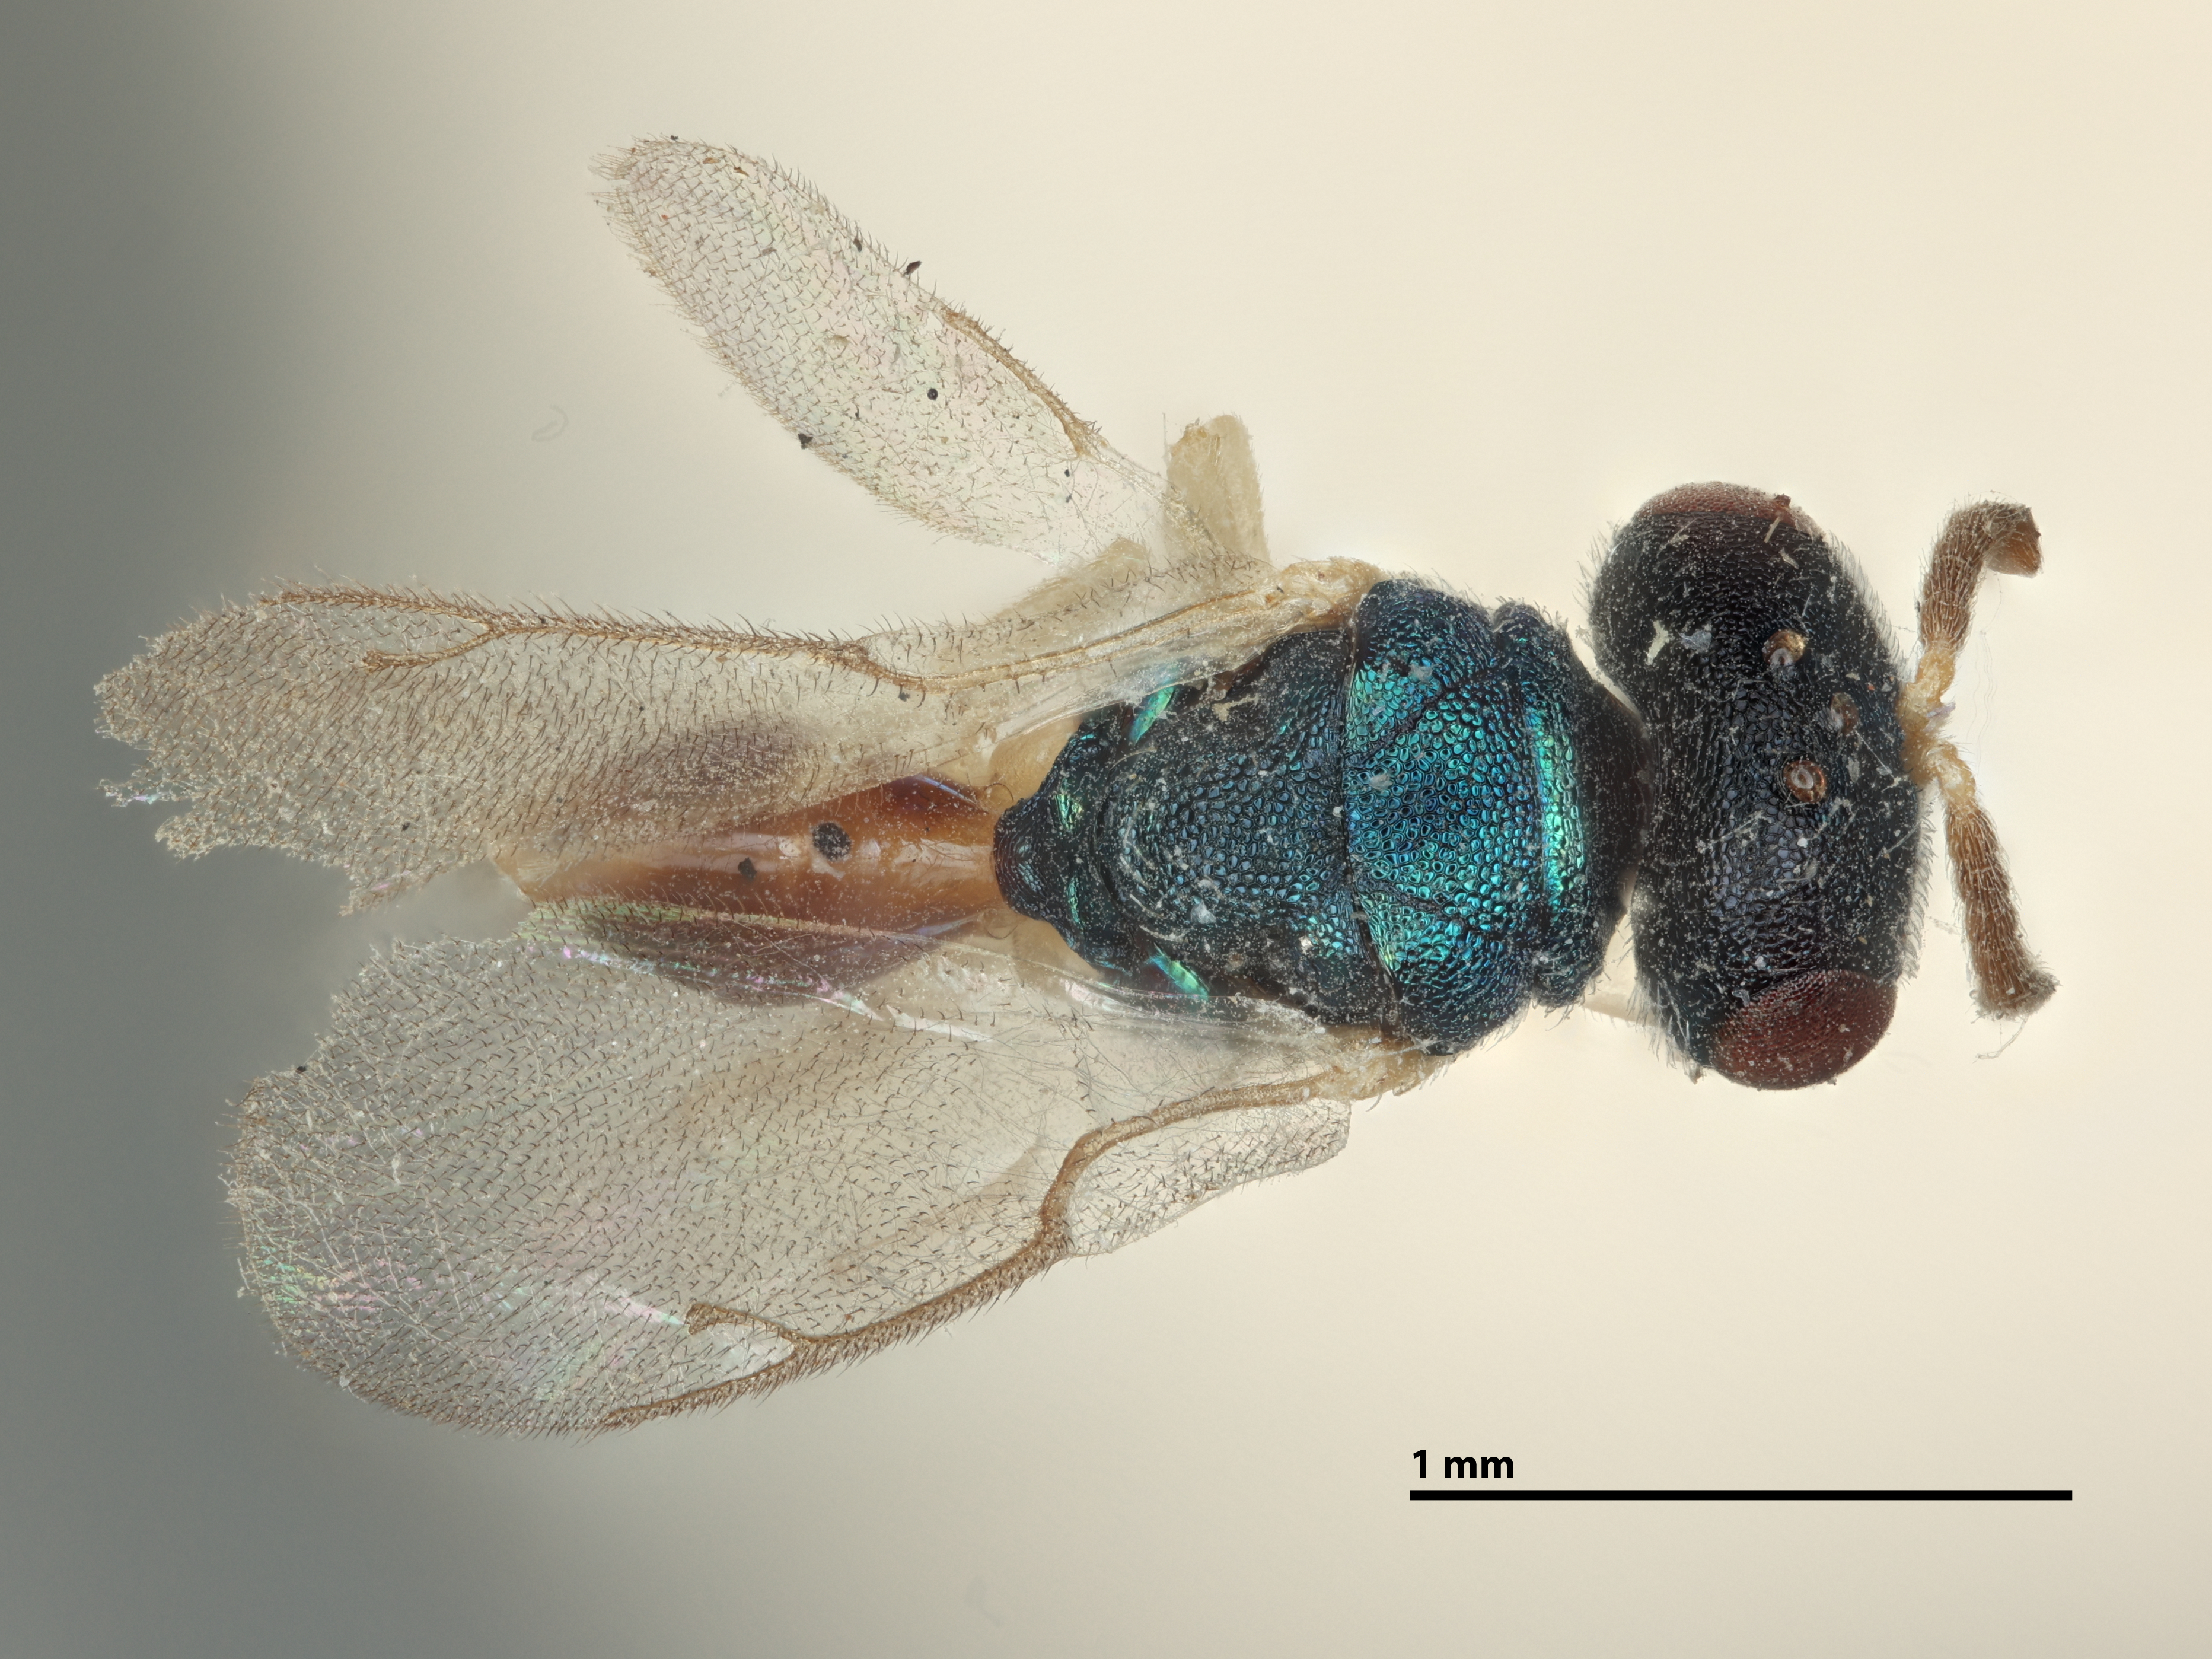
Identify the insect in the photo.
Toxeumella albipes
